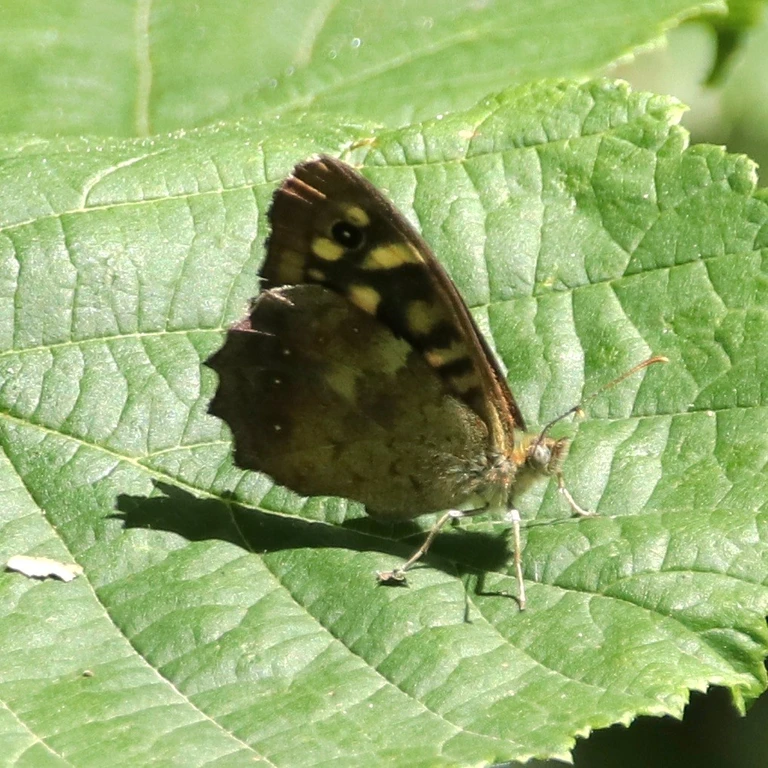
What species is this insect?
Pararge aegeria
